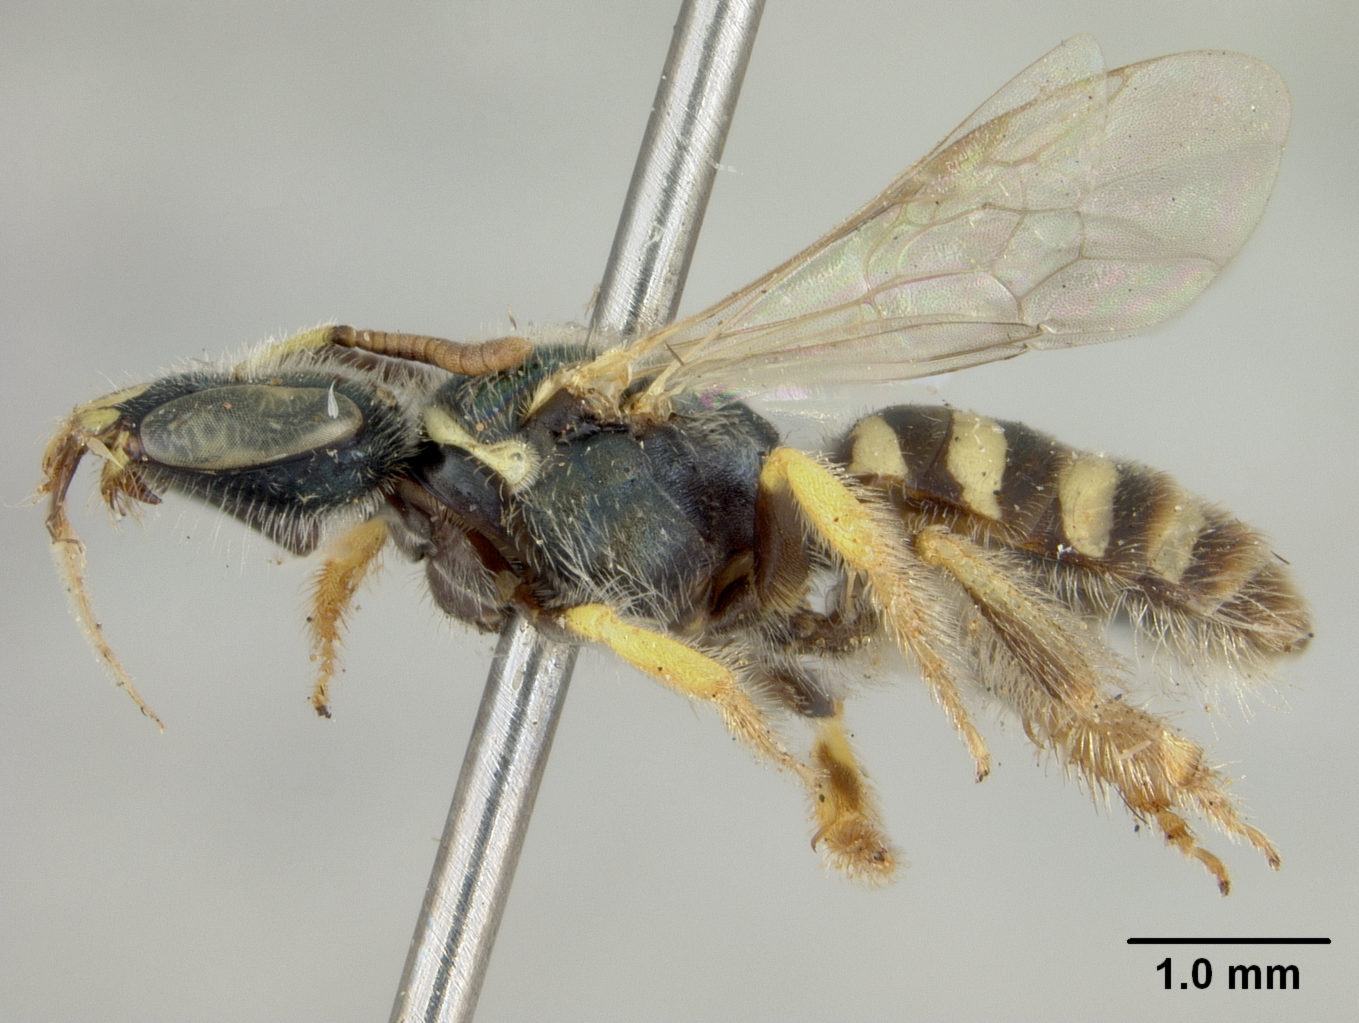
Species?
Nomioides dolichocephaloides
